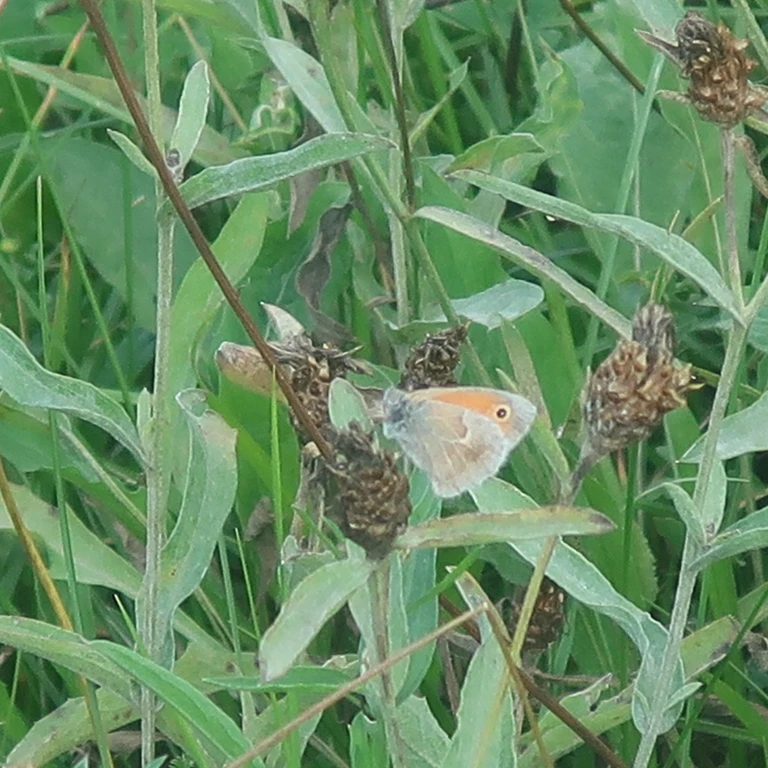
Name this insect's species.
Coenonympha pamphilus
